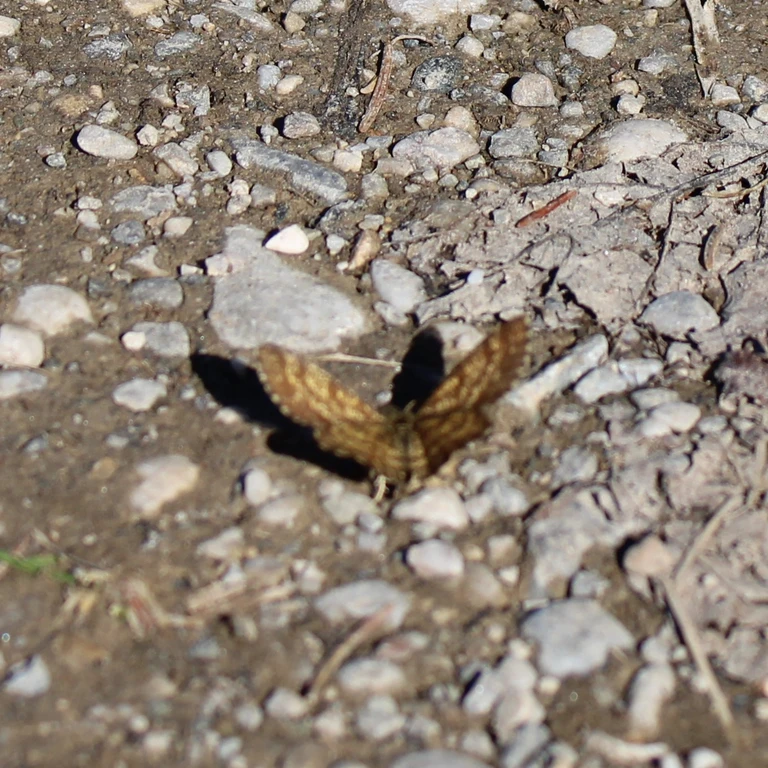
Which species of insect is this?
Ematurga atomaria
